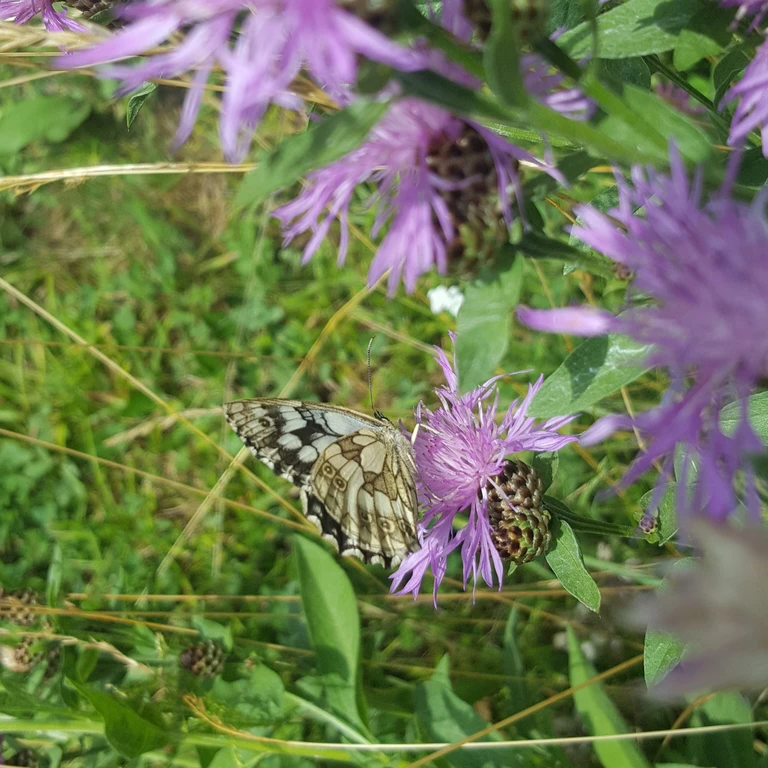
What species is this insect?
Melanargia galathea
